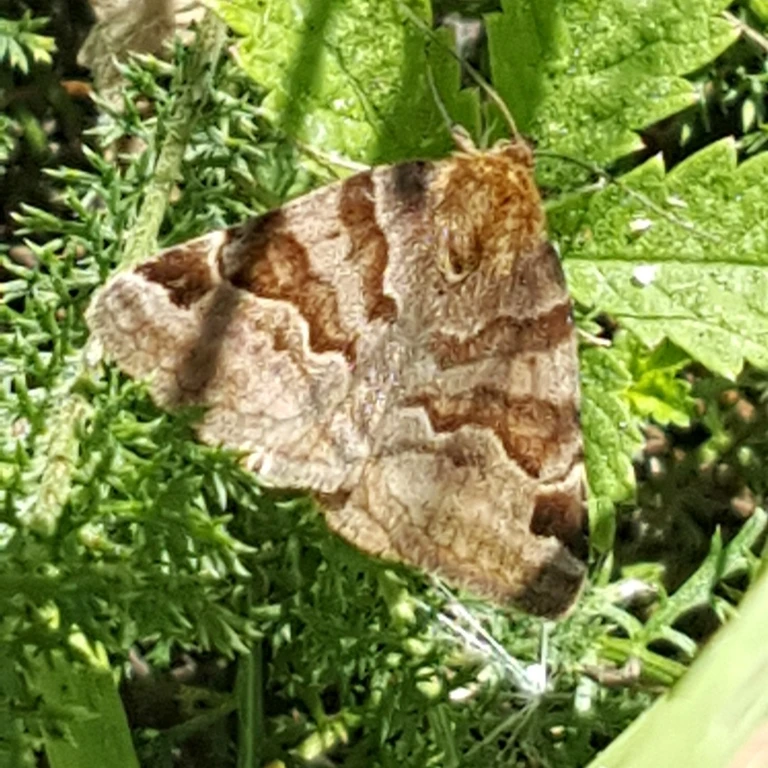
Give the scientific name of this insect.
Euclidia glyphica
